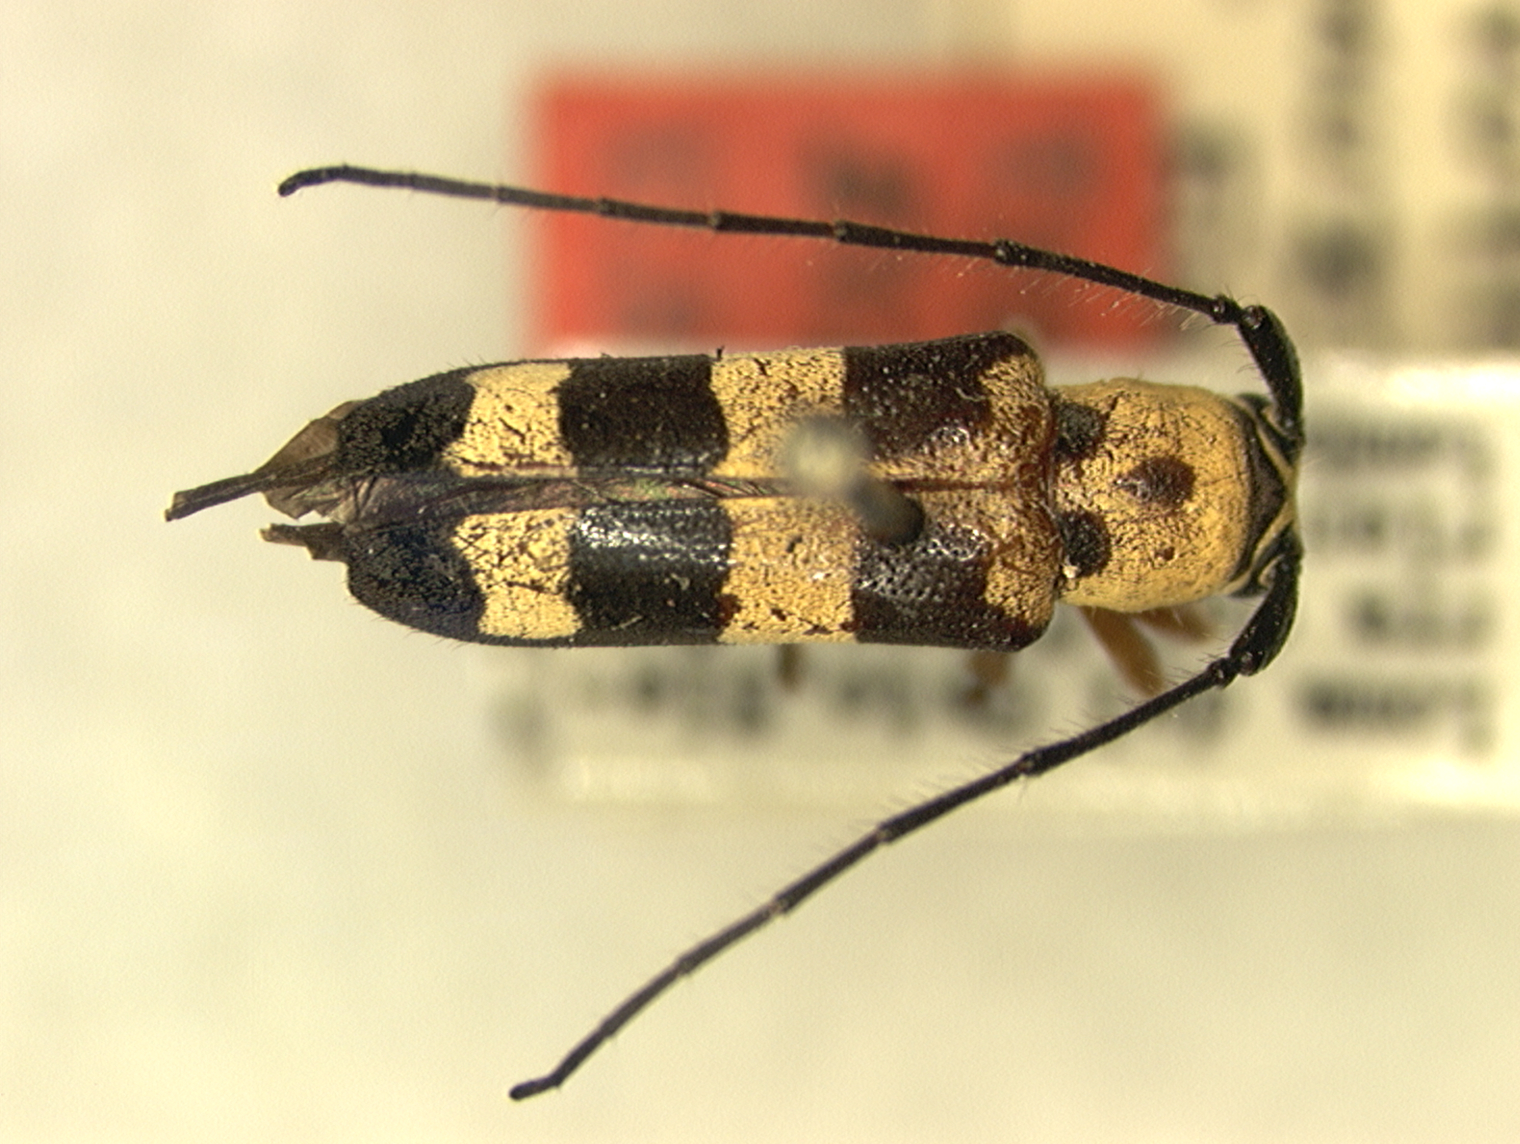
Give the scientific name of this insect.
Oedudes scaramuzzai (also Essostrutha scaramuzzai)
